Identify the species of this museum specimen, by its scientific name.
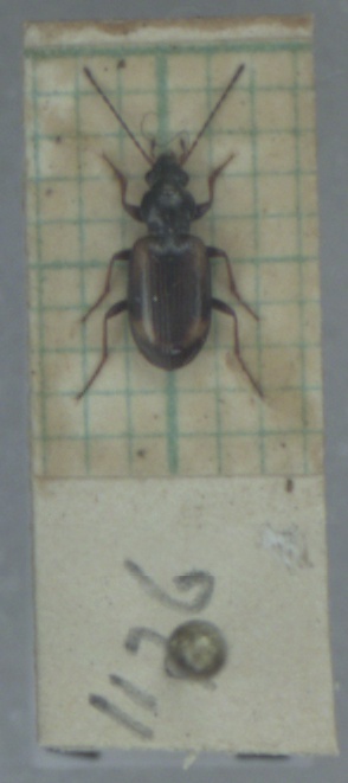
Bembidion bruxellense
